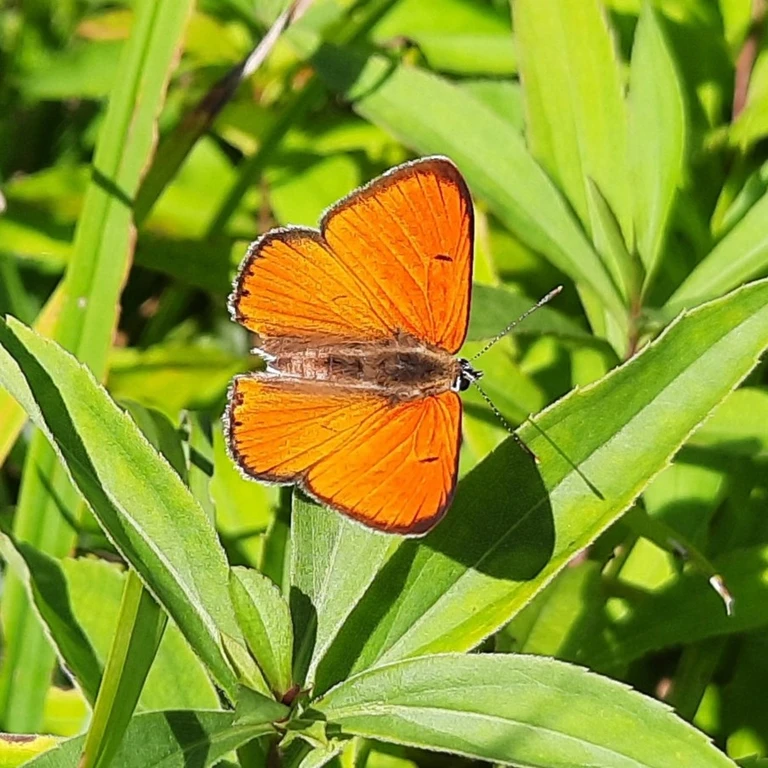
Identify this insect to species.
Lycaena dispar
